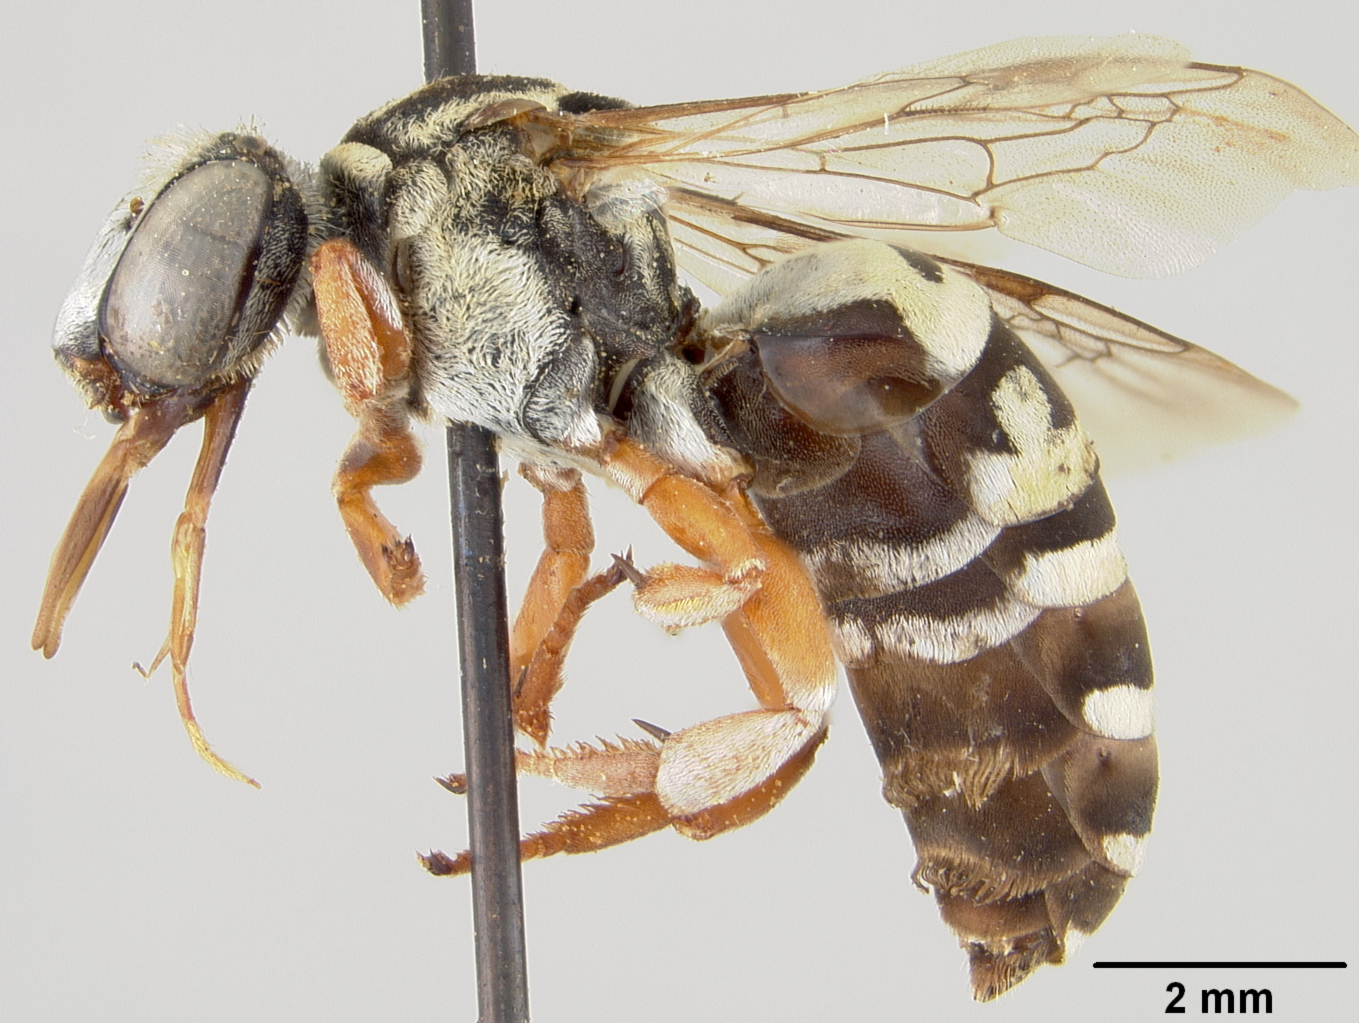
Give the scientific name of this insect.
Triepeolus loganensis
